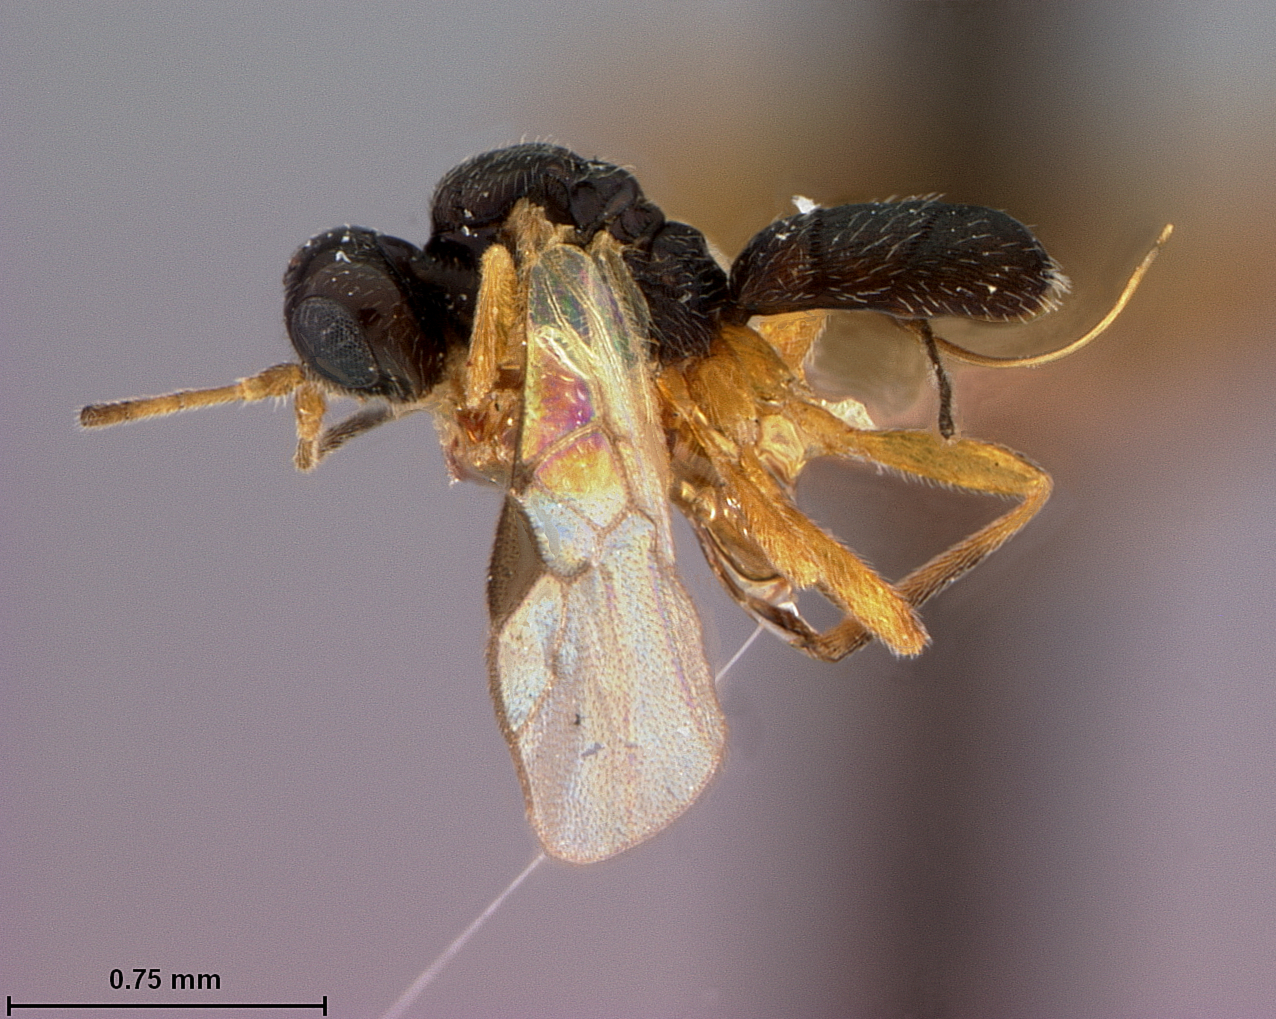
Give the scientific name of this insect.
Triaspis abditiva
